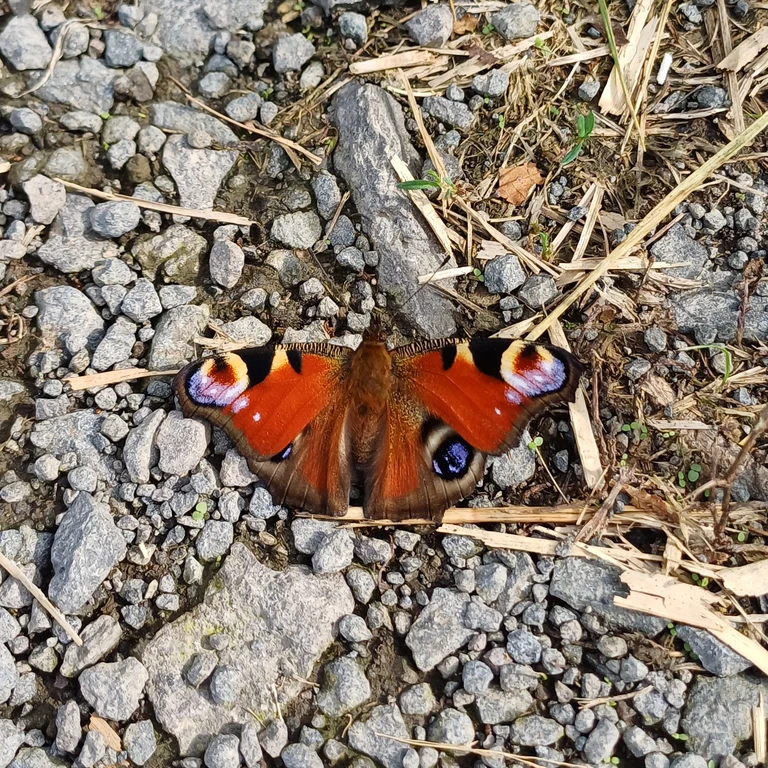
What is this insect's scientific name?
Aglais io
